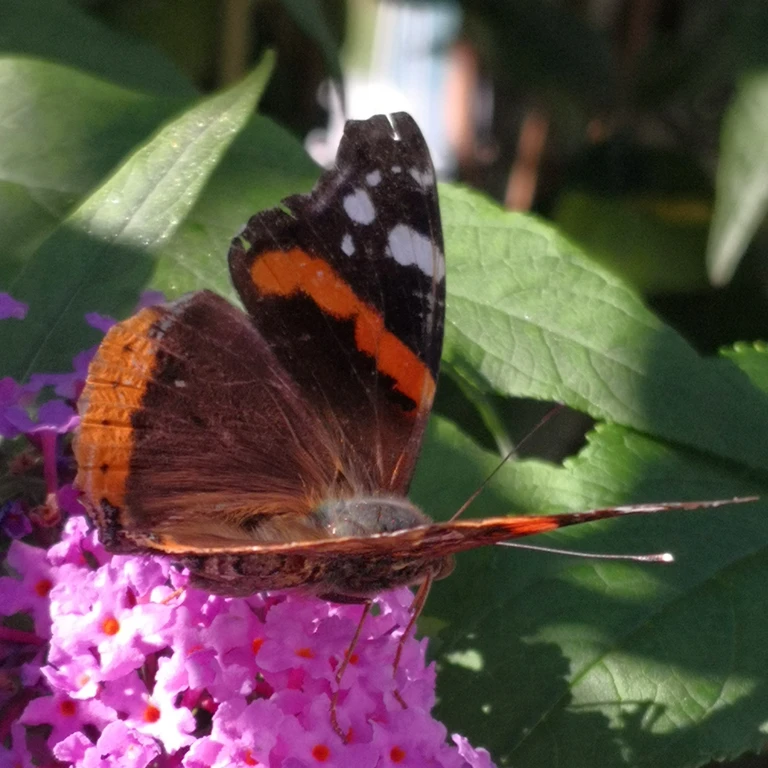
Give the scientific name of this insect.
Vanessa atalanta
